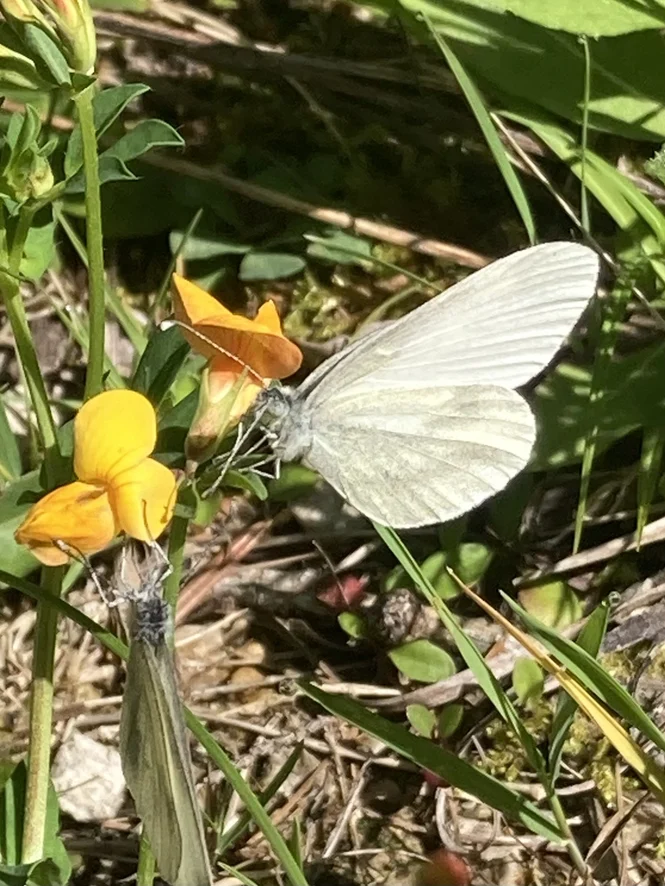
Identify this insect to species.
Leptidea sinapis/juvernica
